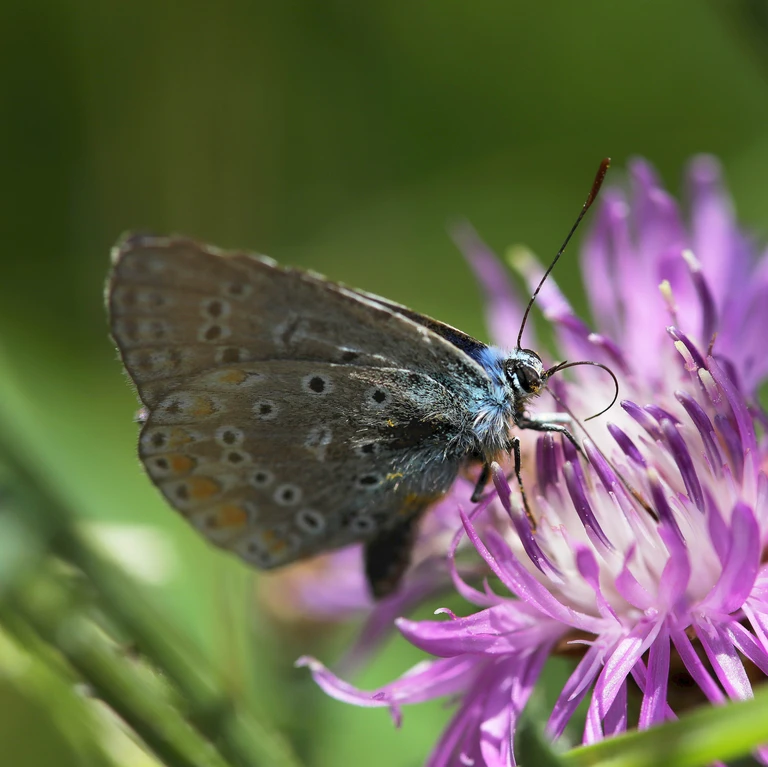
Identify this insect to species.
Polyommatus icarus
